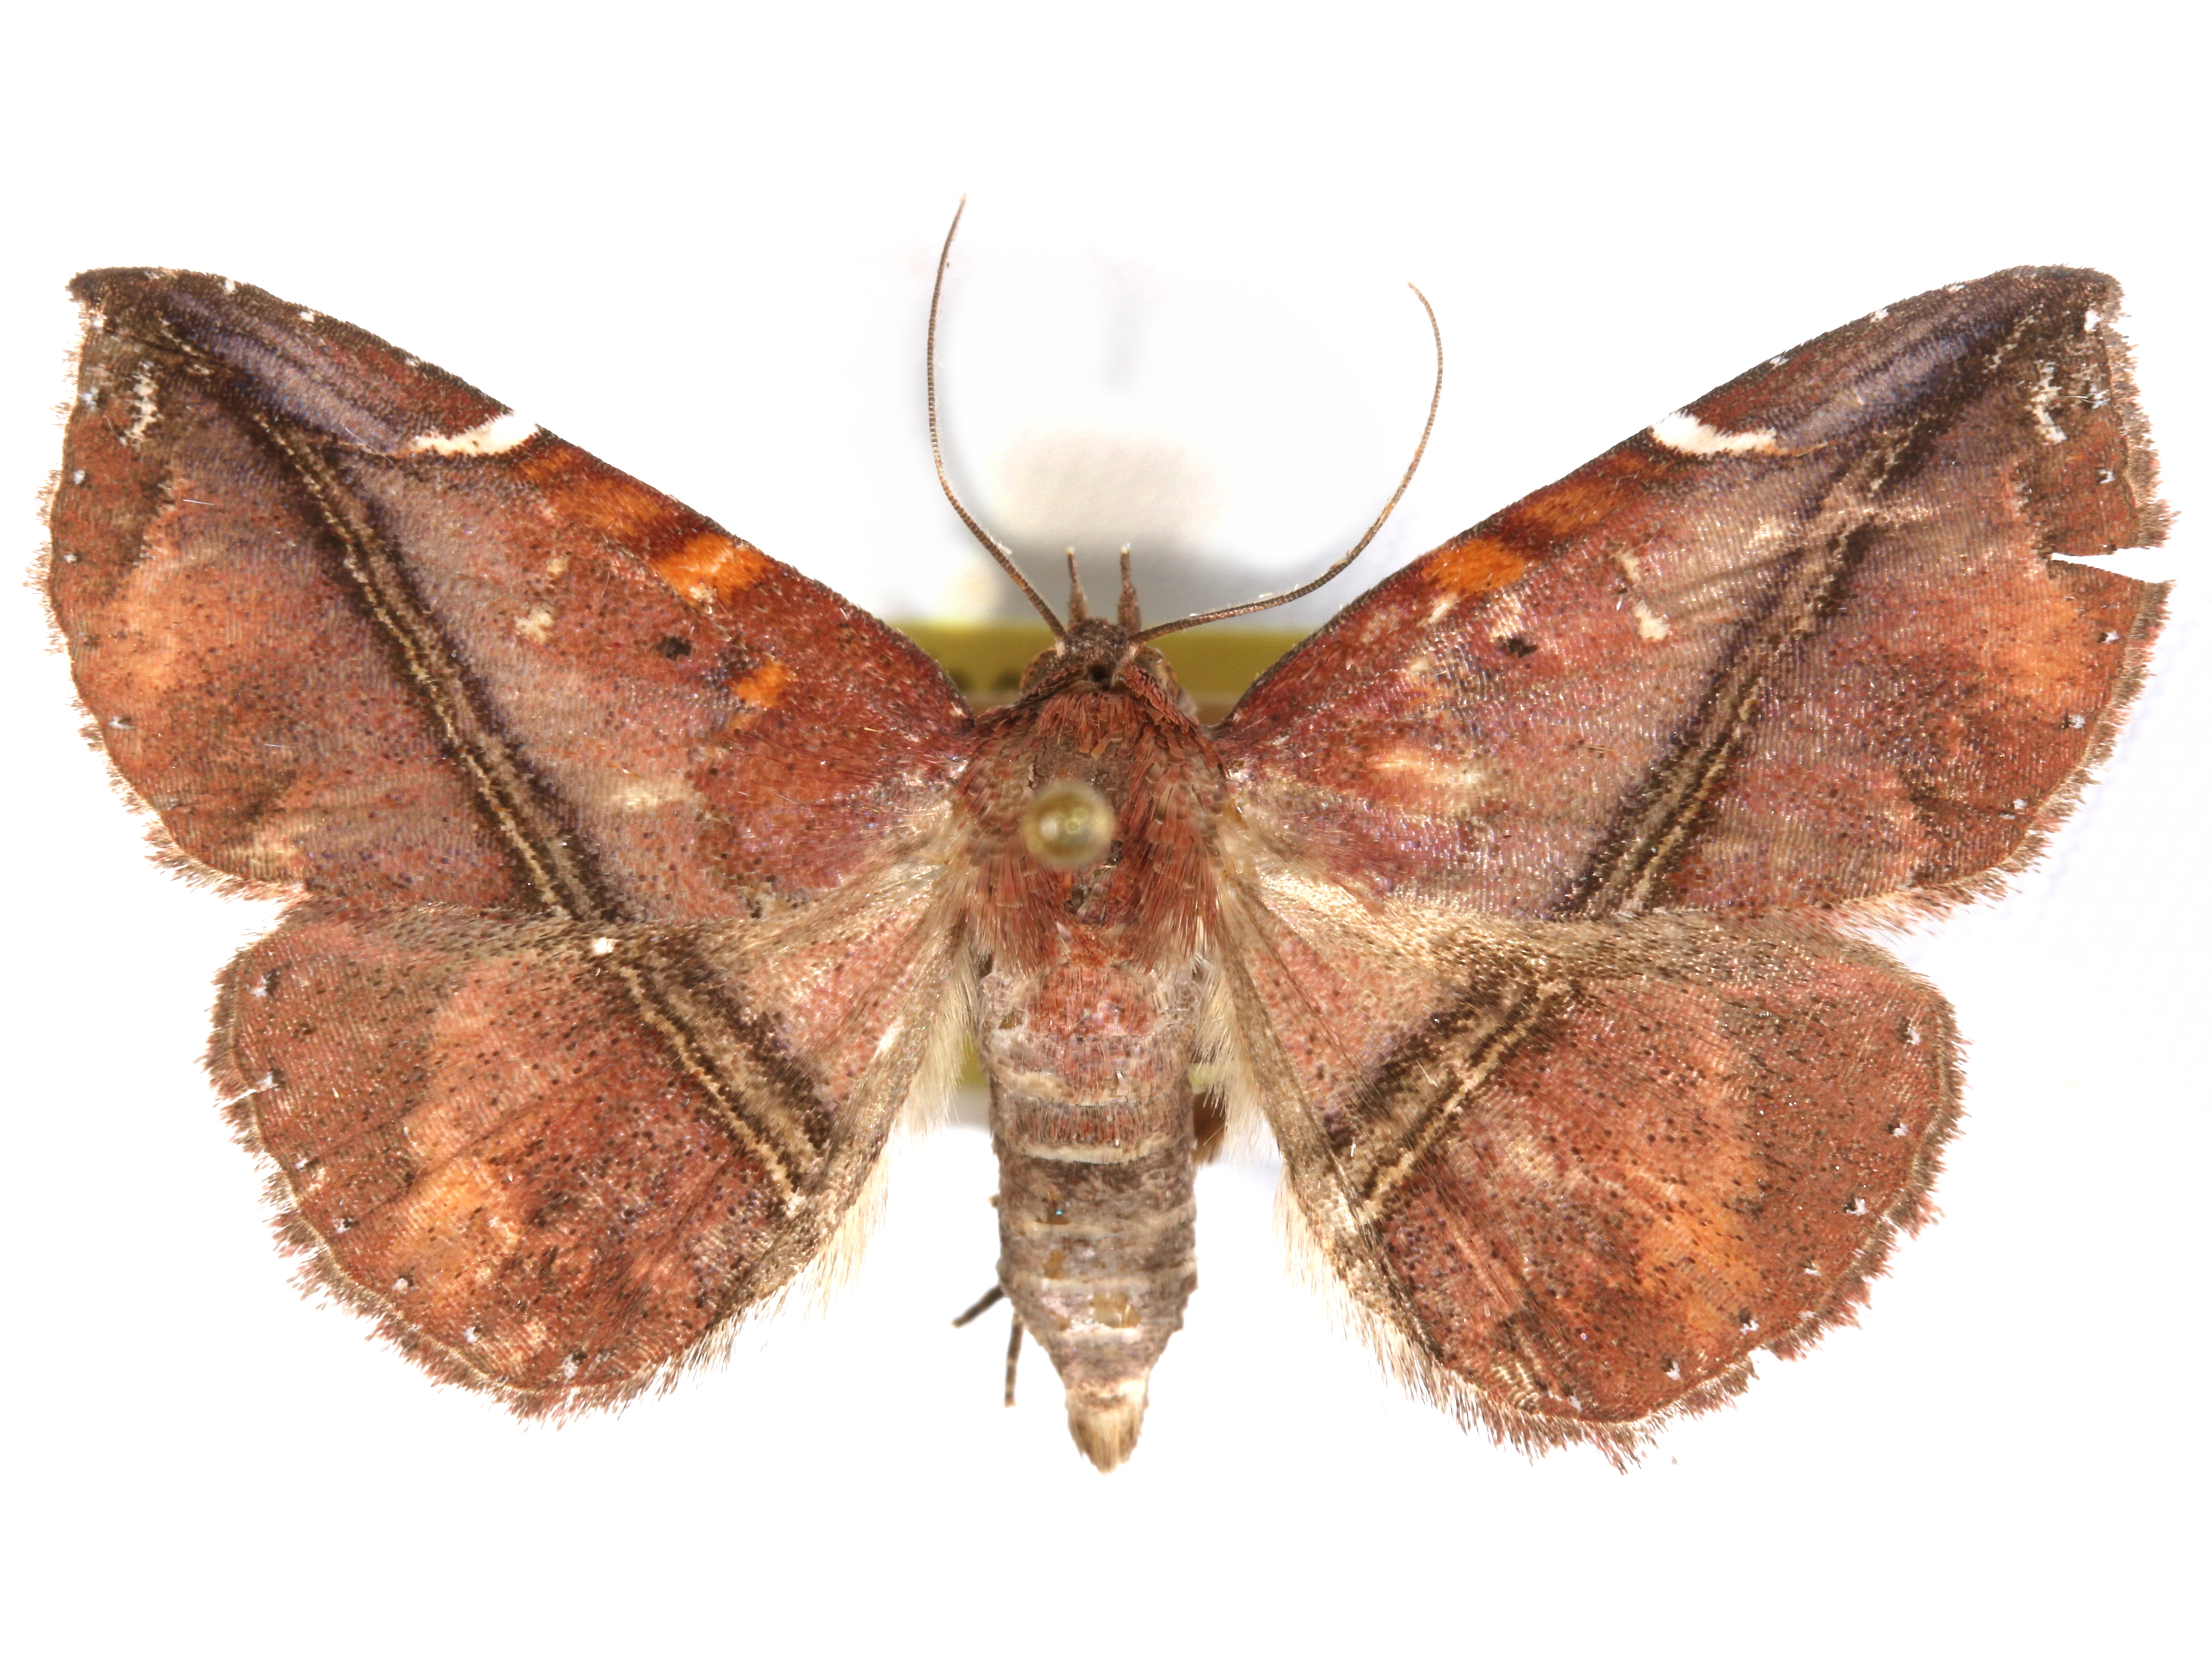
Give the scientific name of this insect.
Pangrapta hyriona
